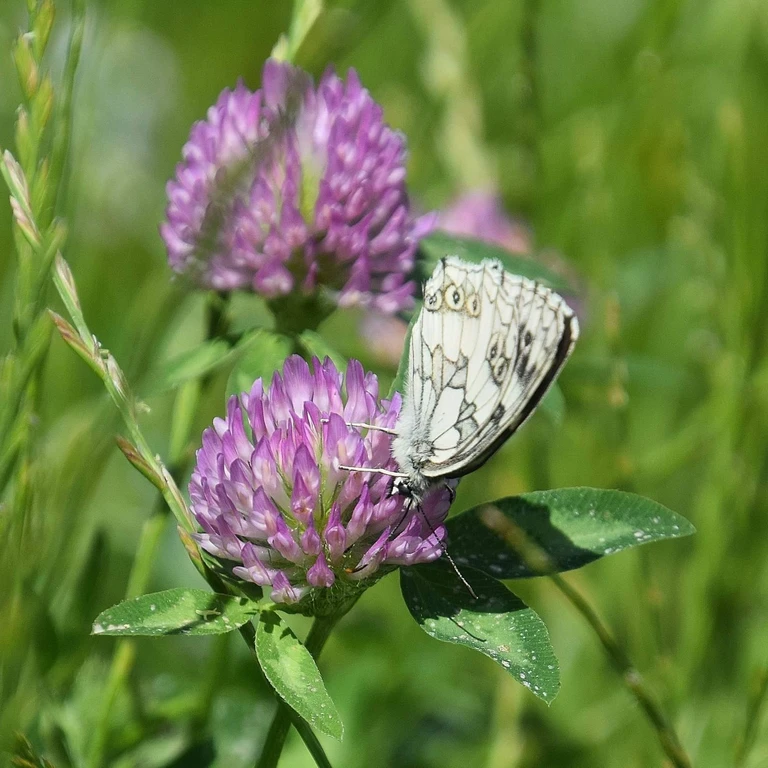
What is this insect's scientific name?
Melanargia galathea
